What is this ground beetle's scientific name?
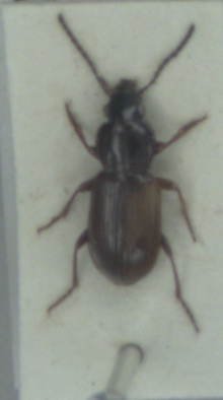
Pterostichus diligens
